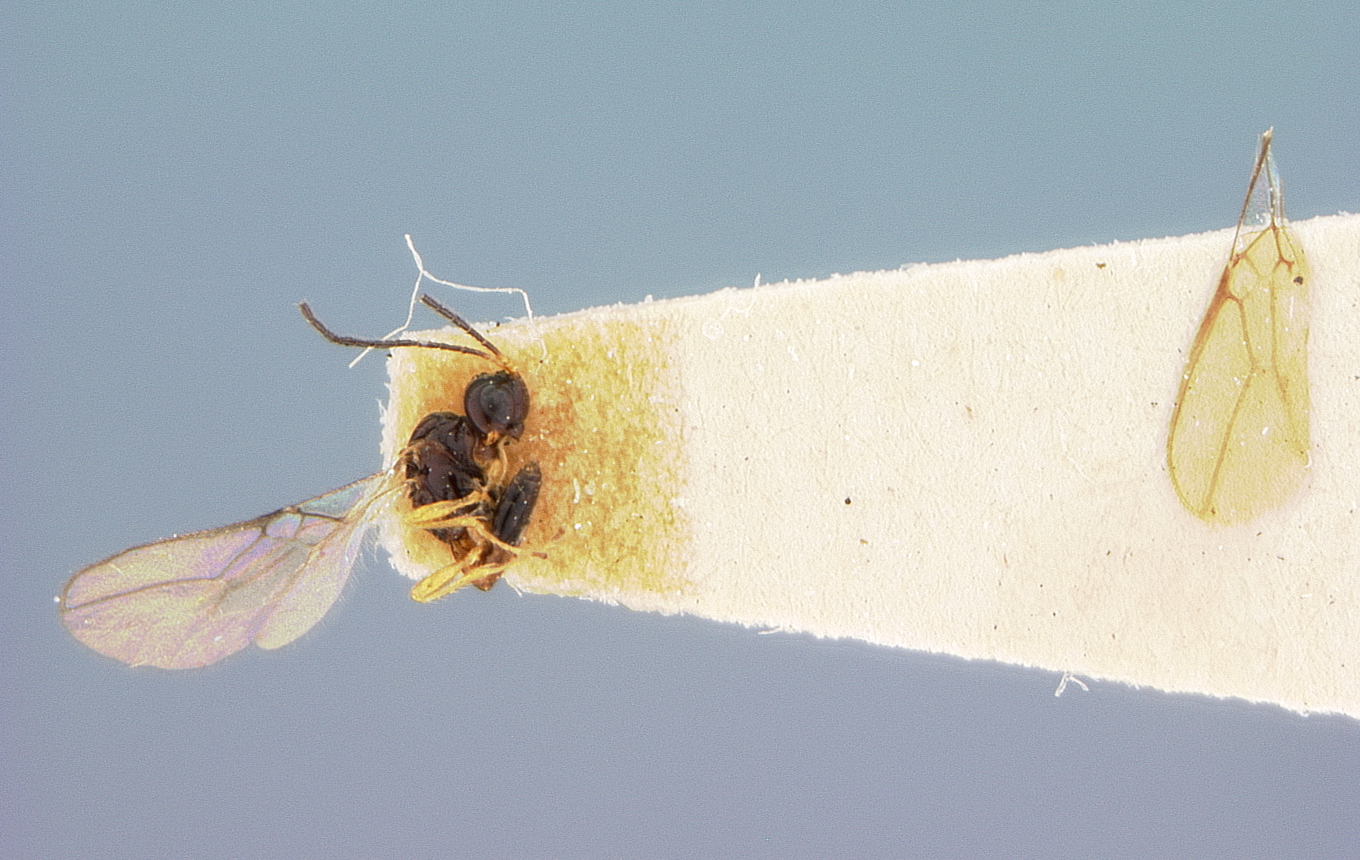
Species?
Aspilota miraculosa
